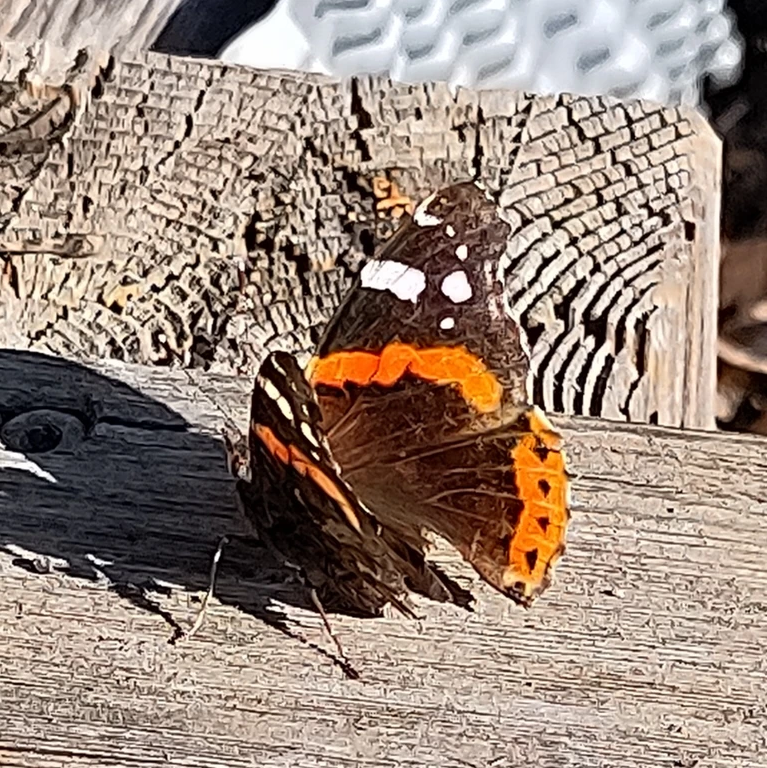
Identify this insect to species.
Vanessa atalanta
